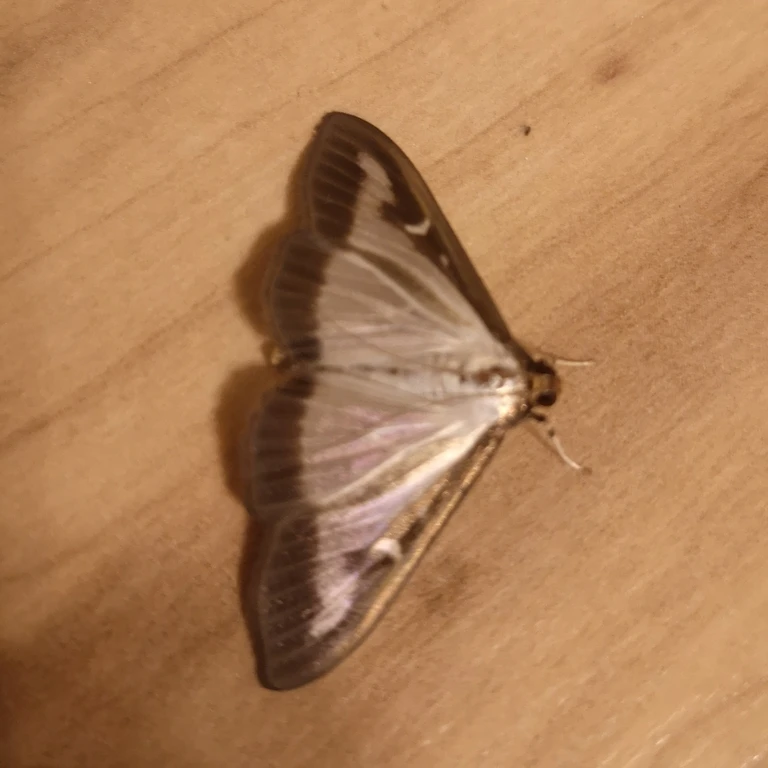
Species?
Cydalima perspectalis
